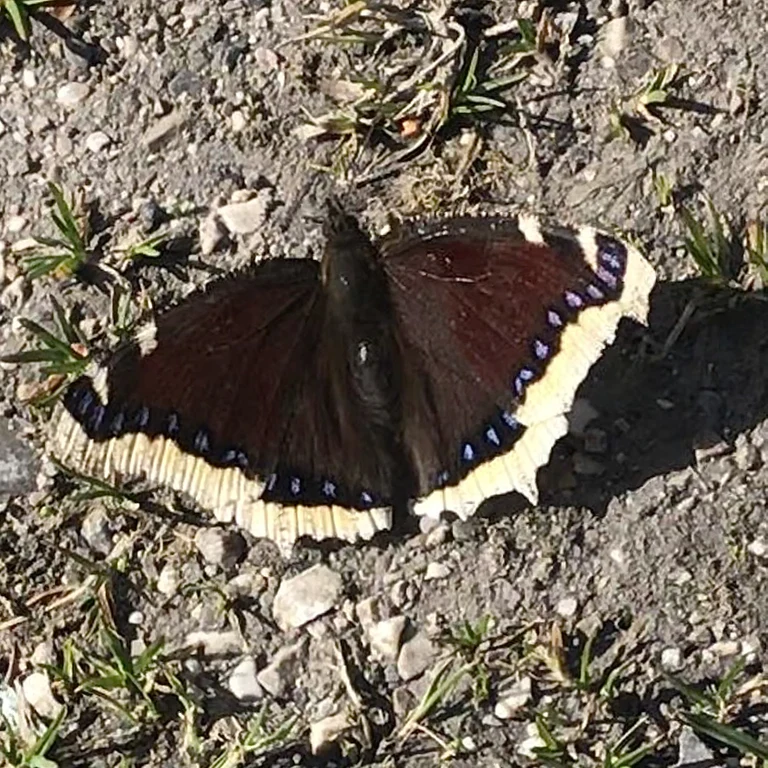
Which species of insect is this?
Nymphalis antiopa
